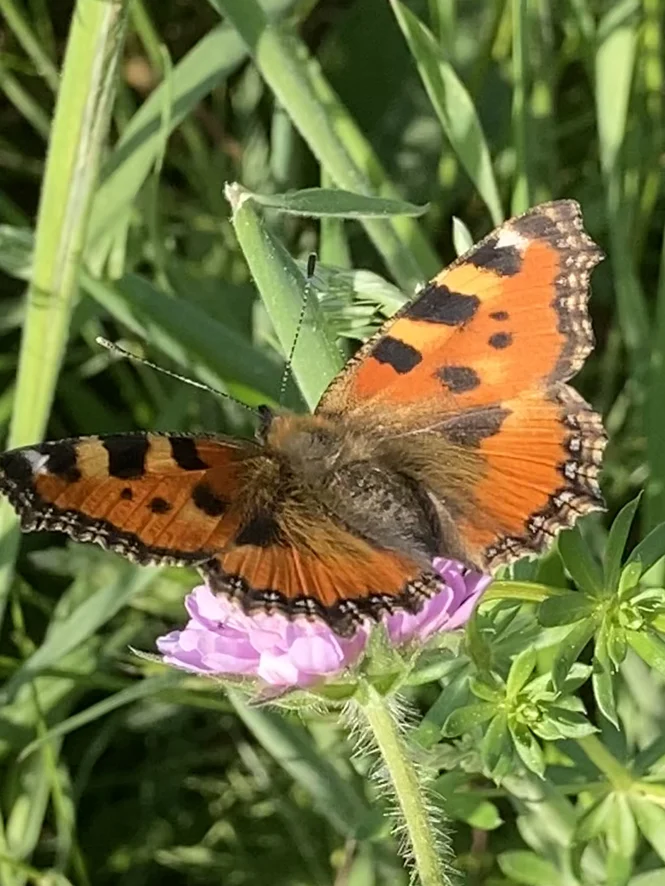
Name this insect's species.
Aglais urticae
